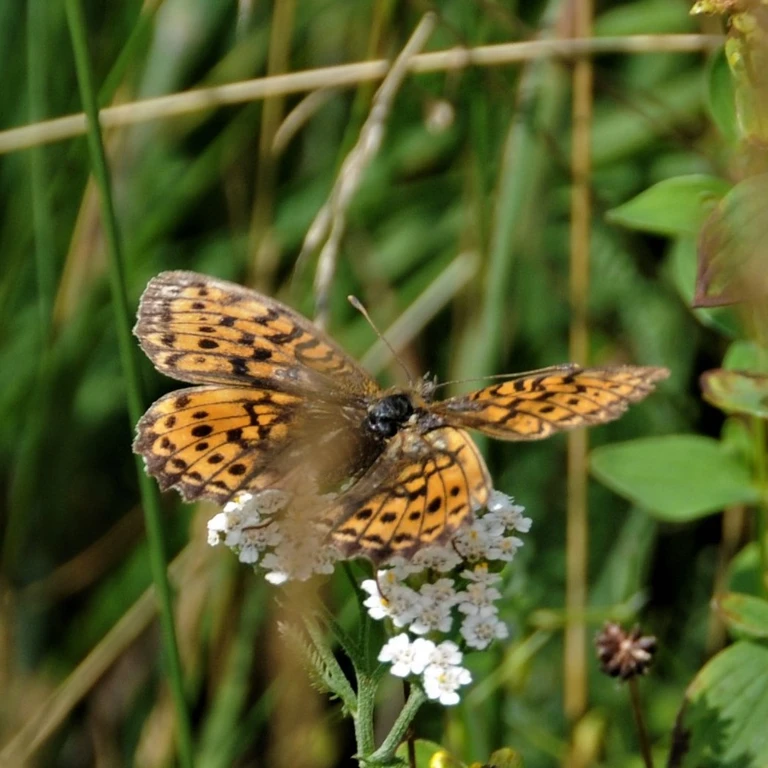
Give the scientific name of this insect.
Brenthis ino
